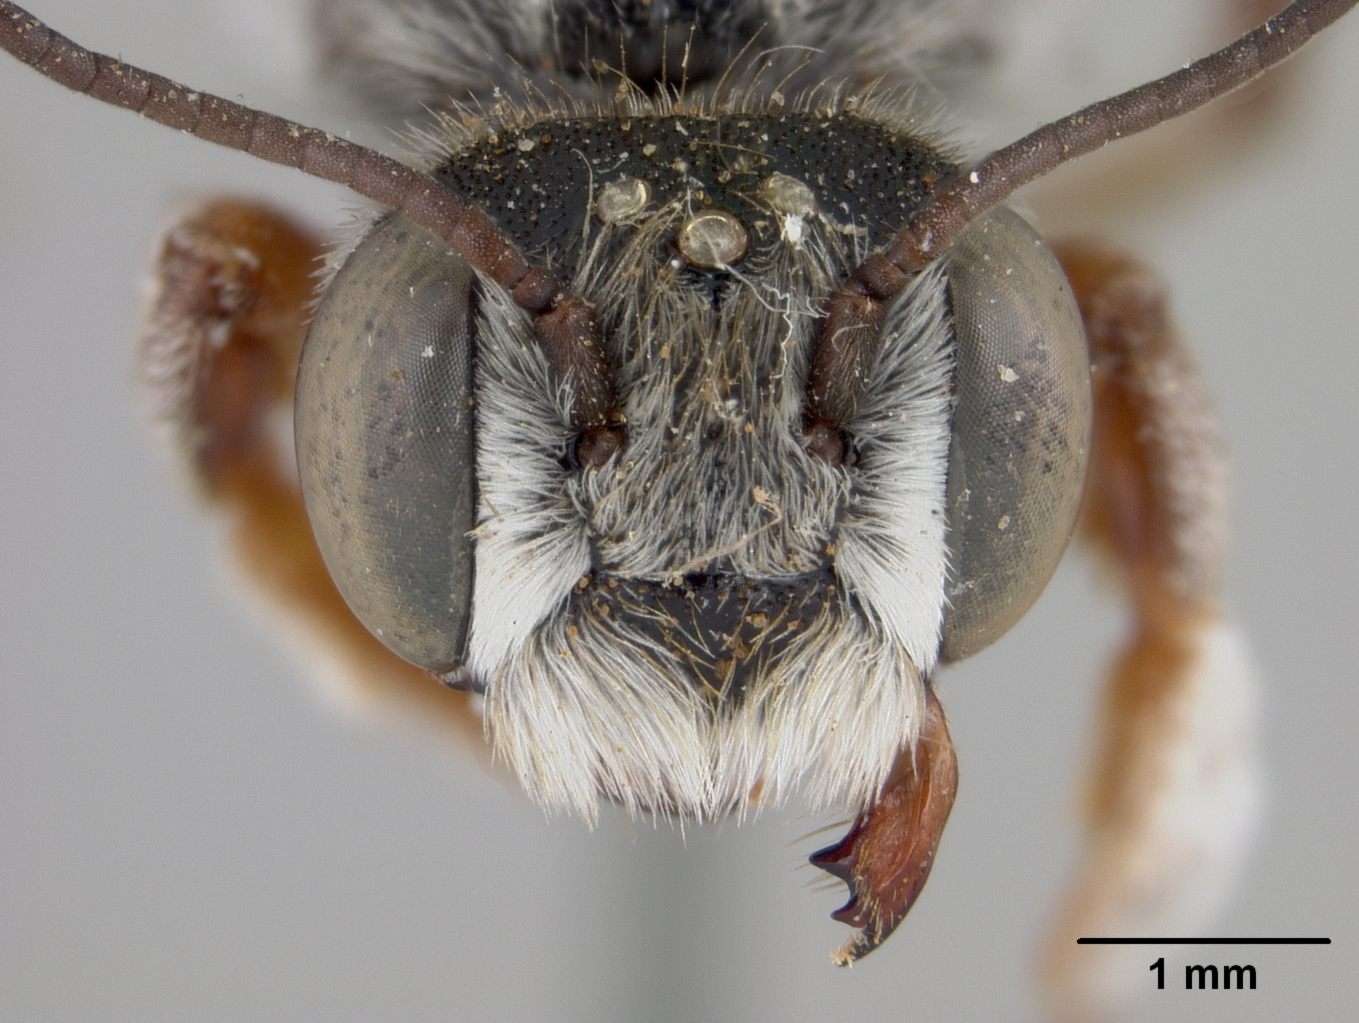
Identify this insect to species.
Megachile spinotulata
